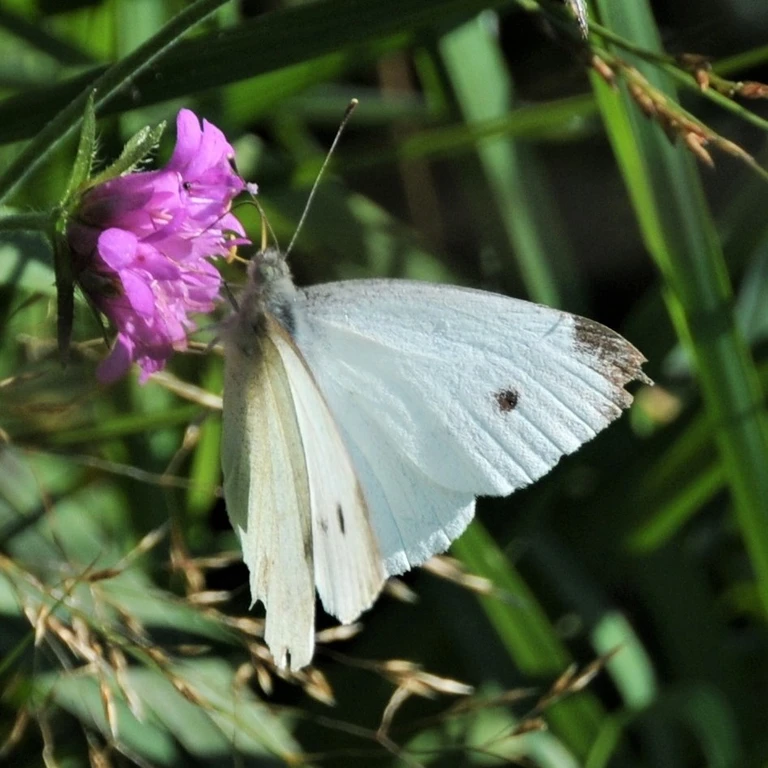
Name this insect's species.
Pieris rapae
